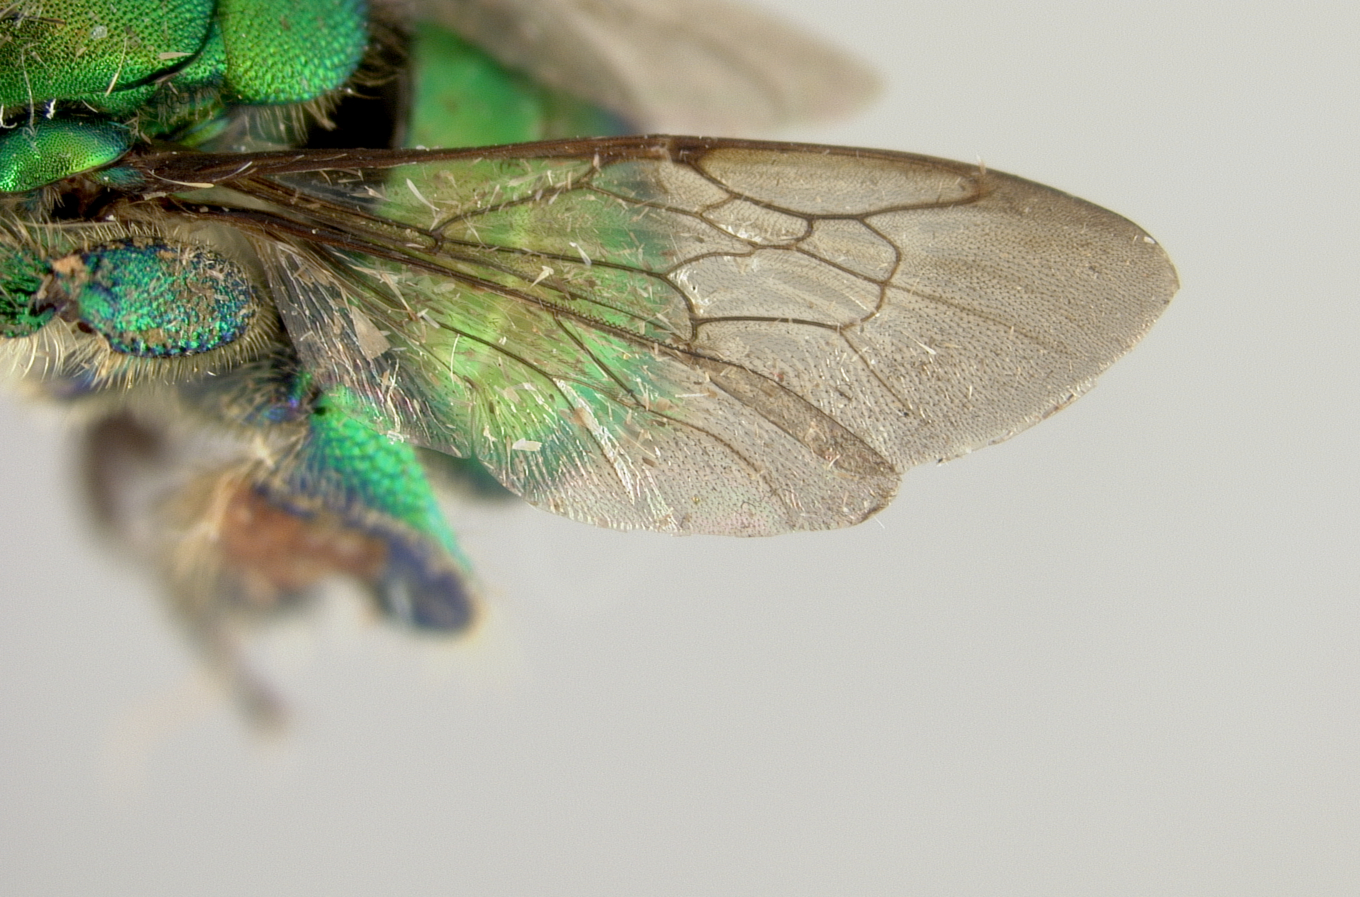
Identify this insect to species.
Euglossa dissimula
